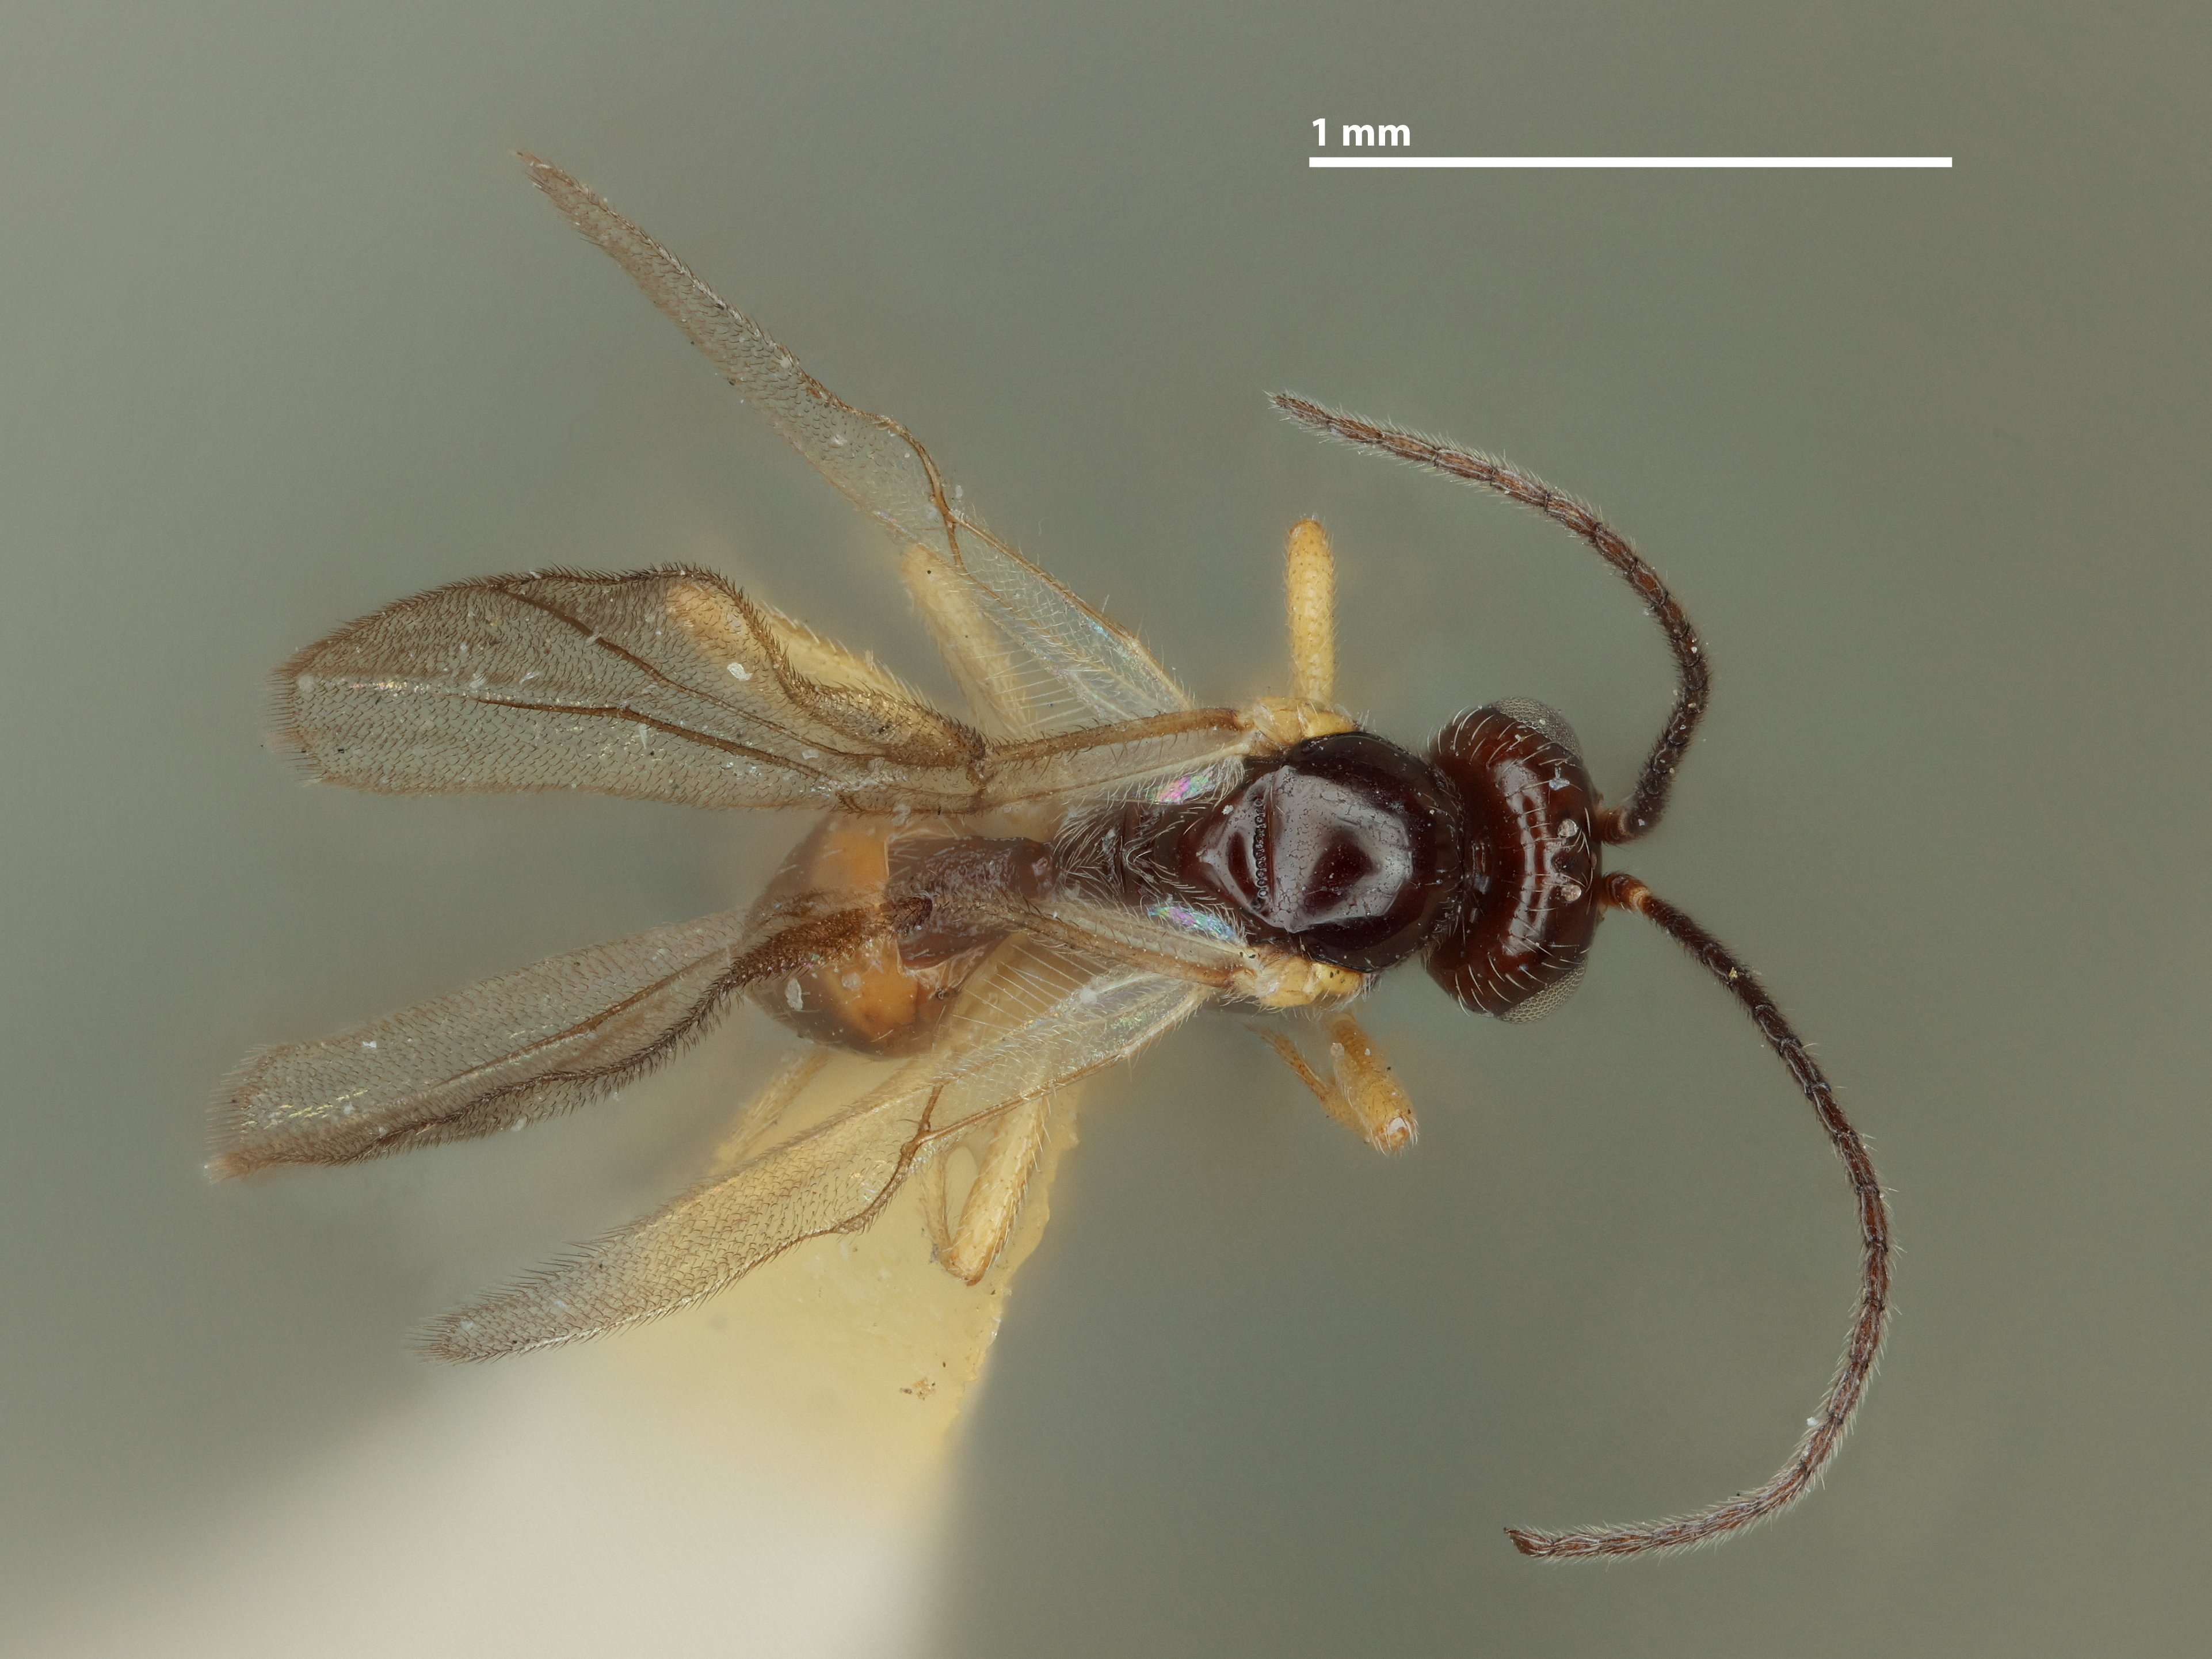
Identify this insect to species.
Opius nudiscutum
